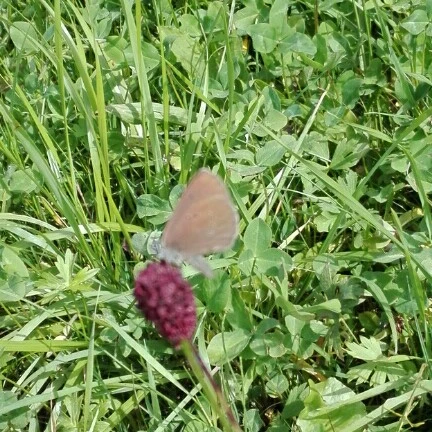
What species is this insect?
Phengaris nausithous (also Maculinea nausithous)
